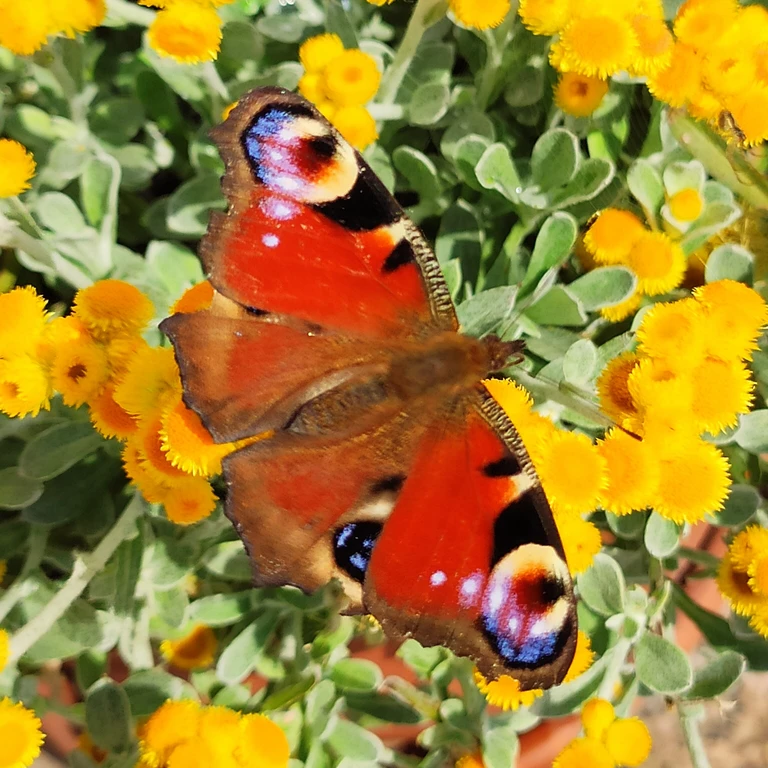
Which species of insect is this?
Aglais io
